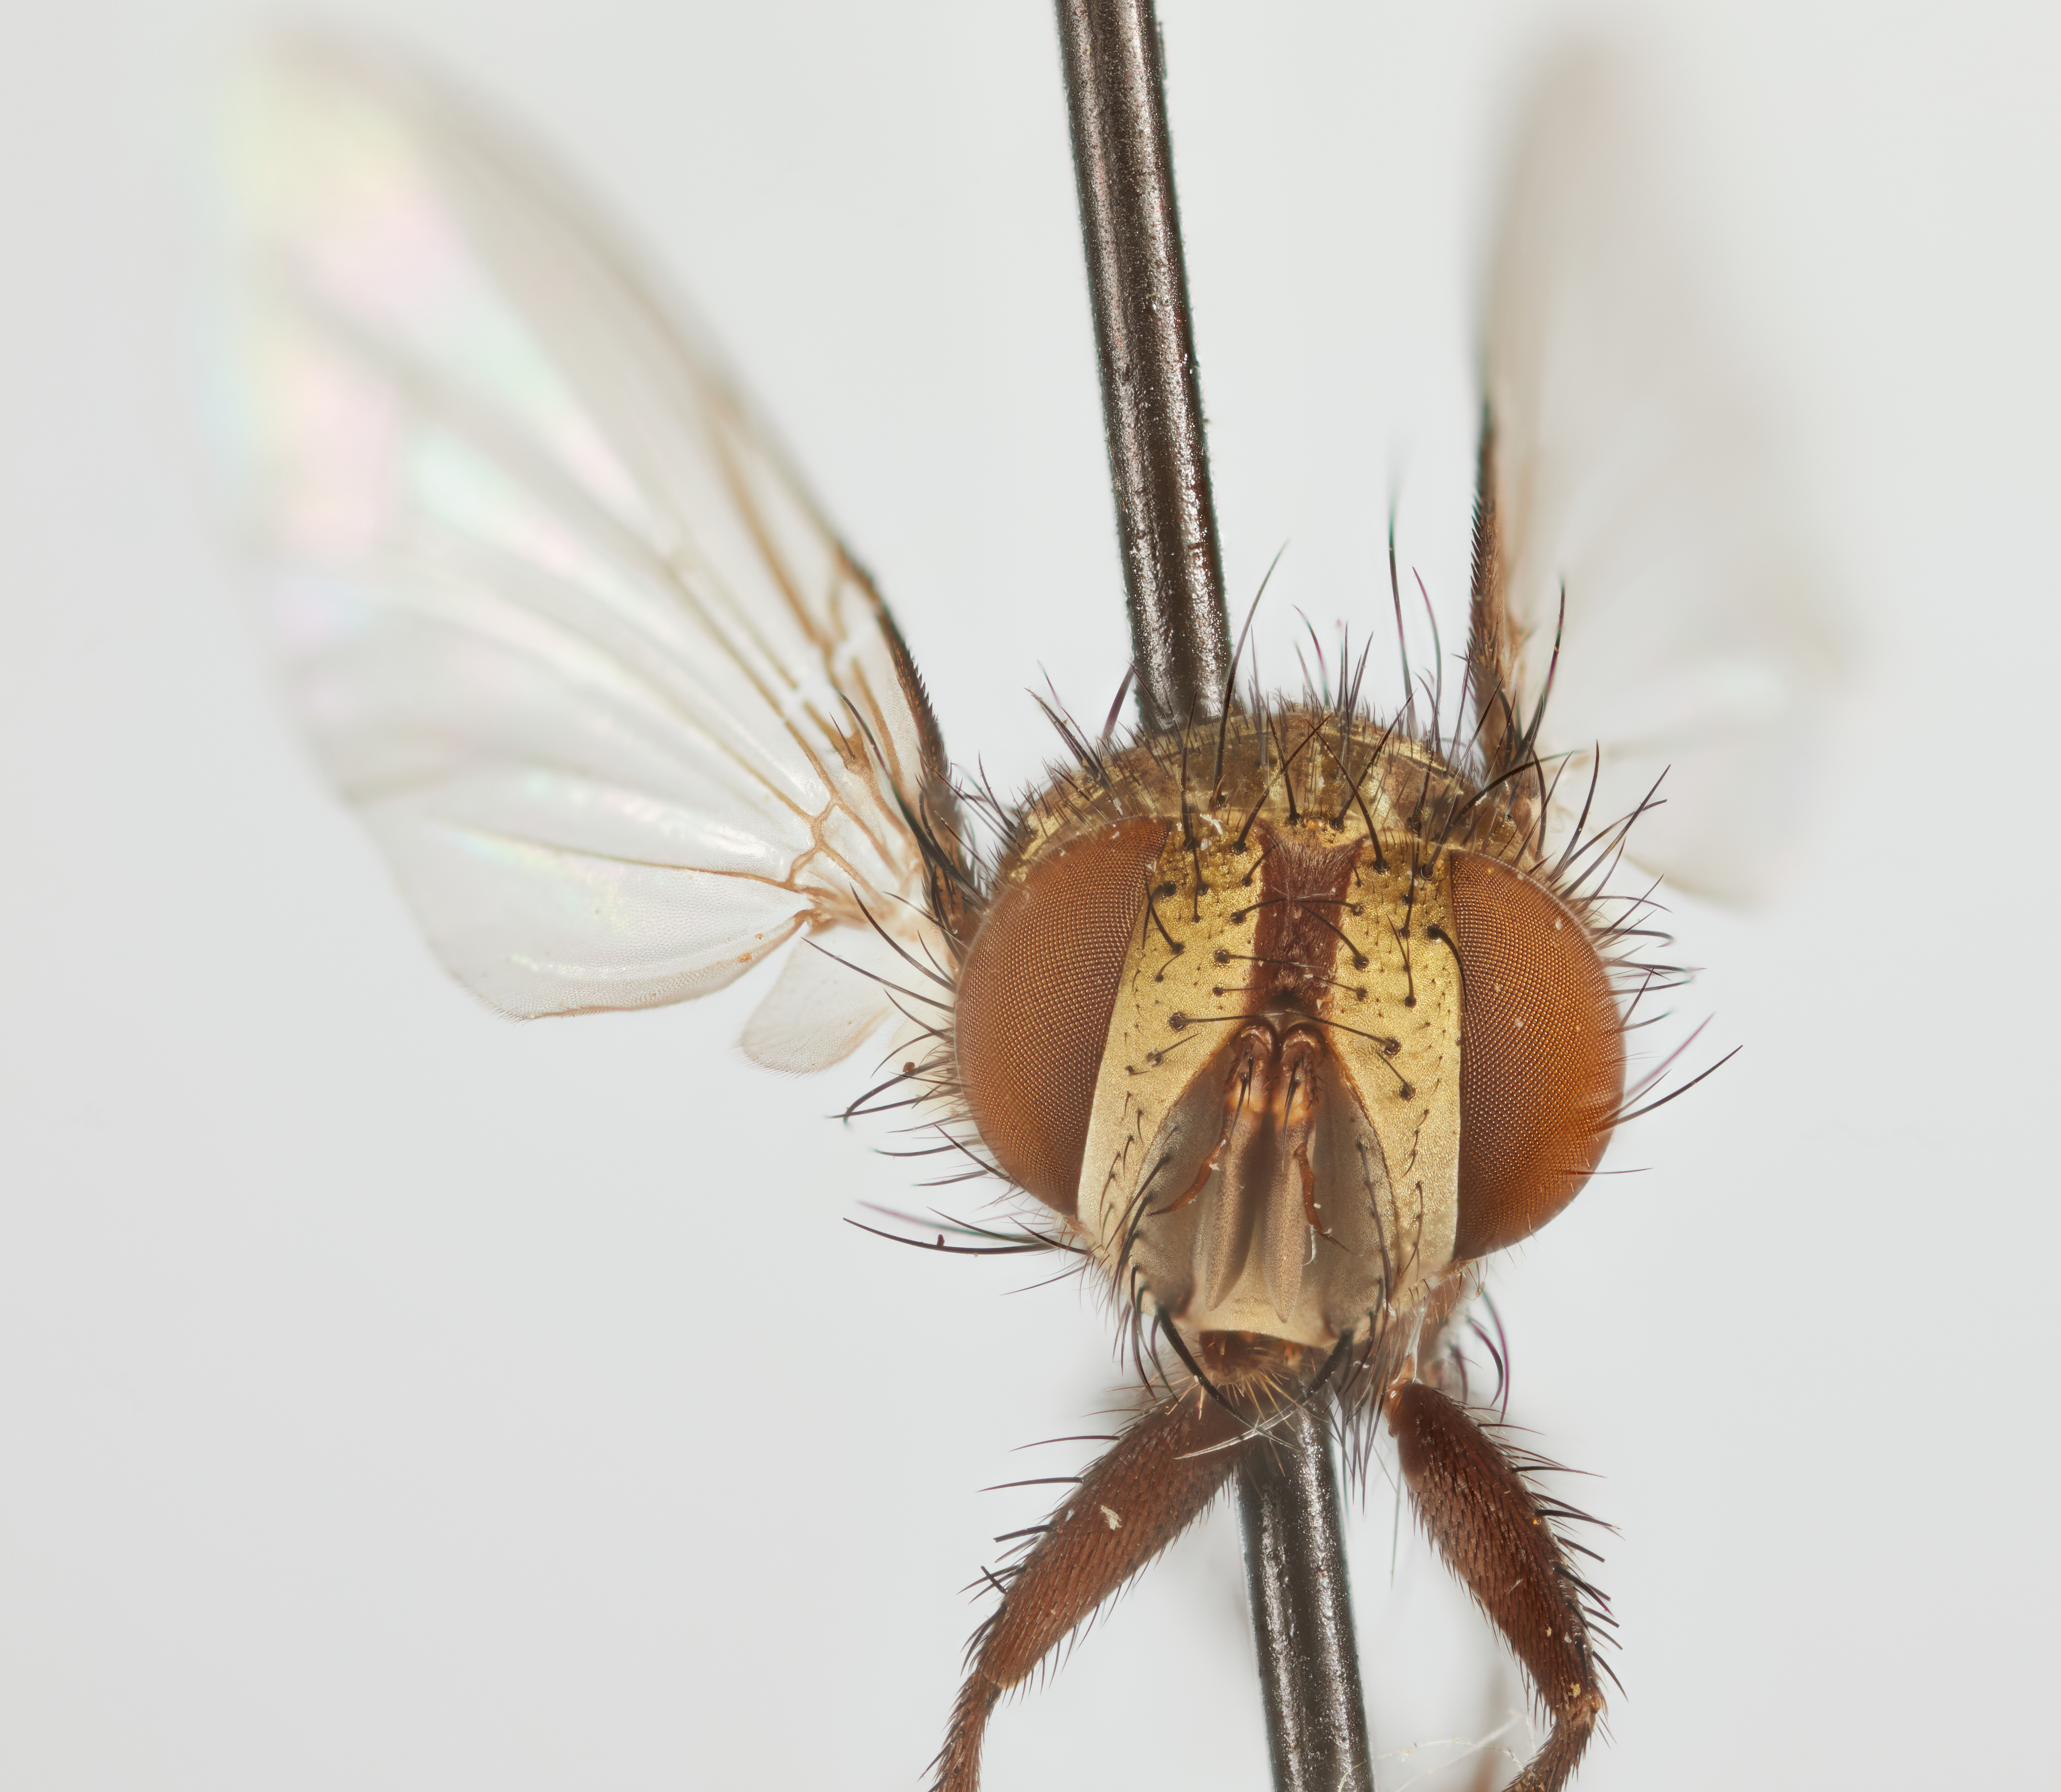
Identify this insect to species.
Mayodistichona facialis
